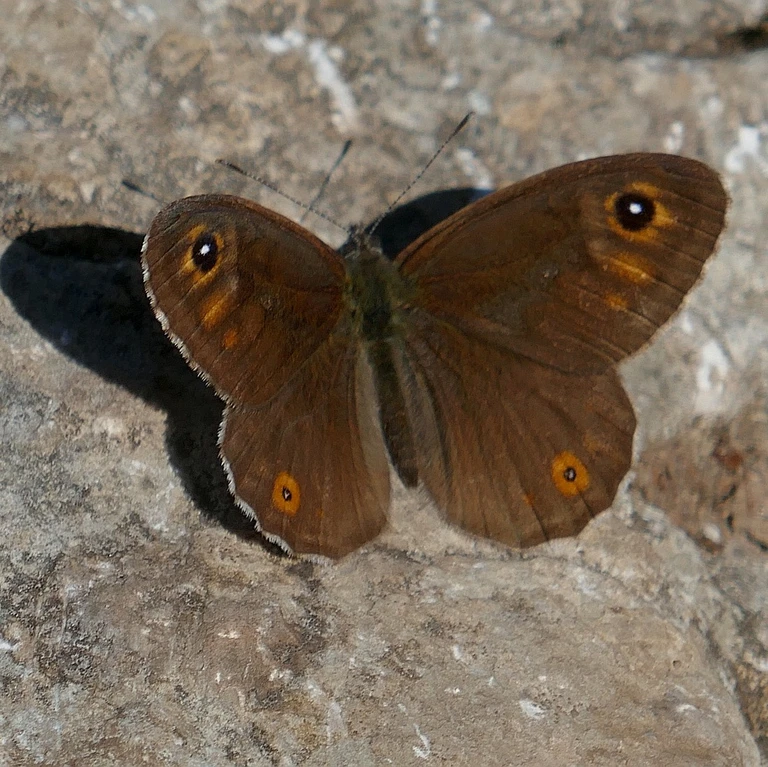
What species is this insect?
Lasiommata maera (also Pararge maera)
